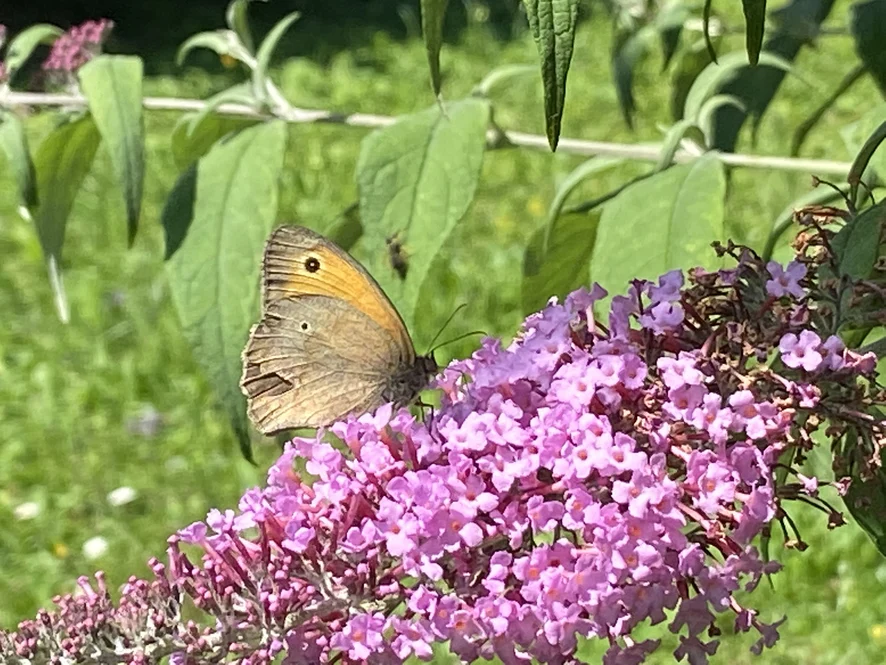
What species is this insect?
Maniola jurtina
